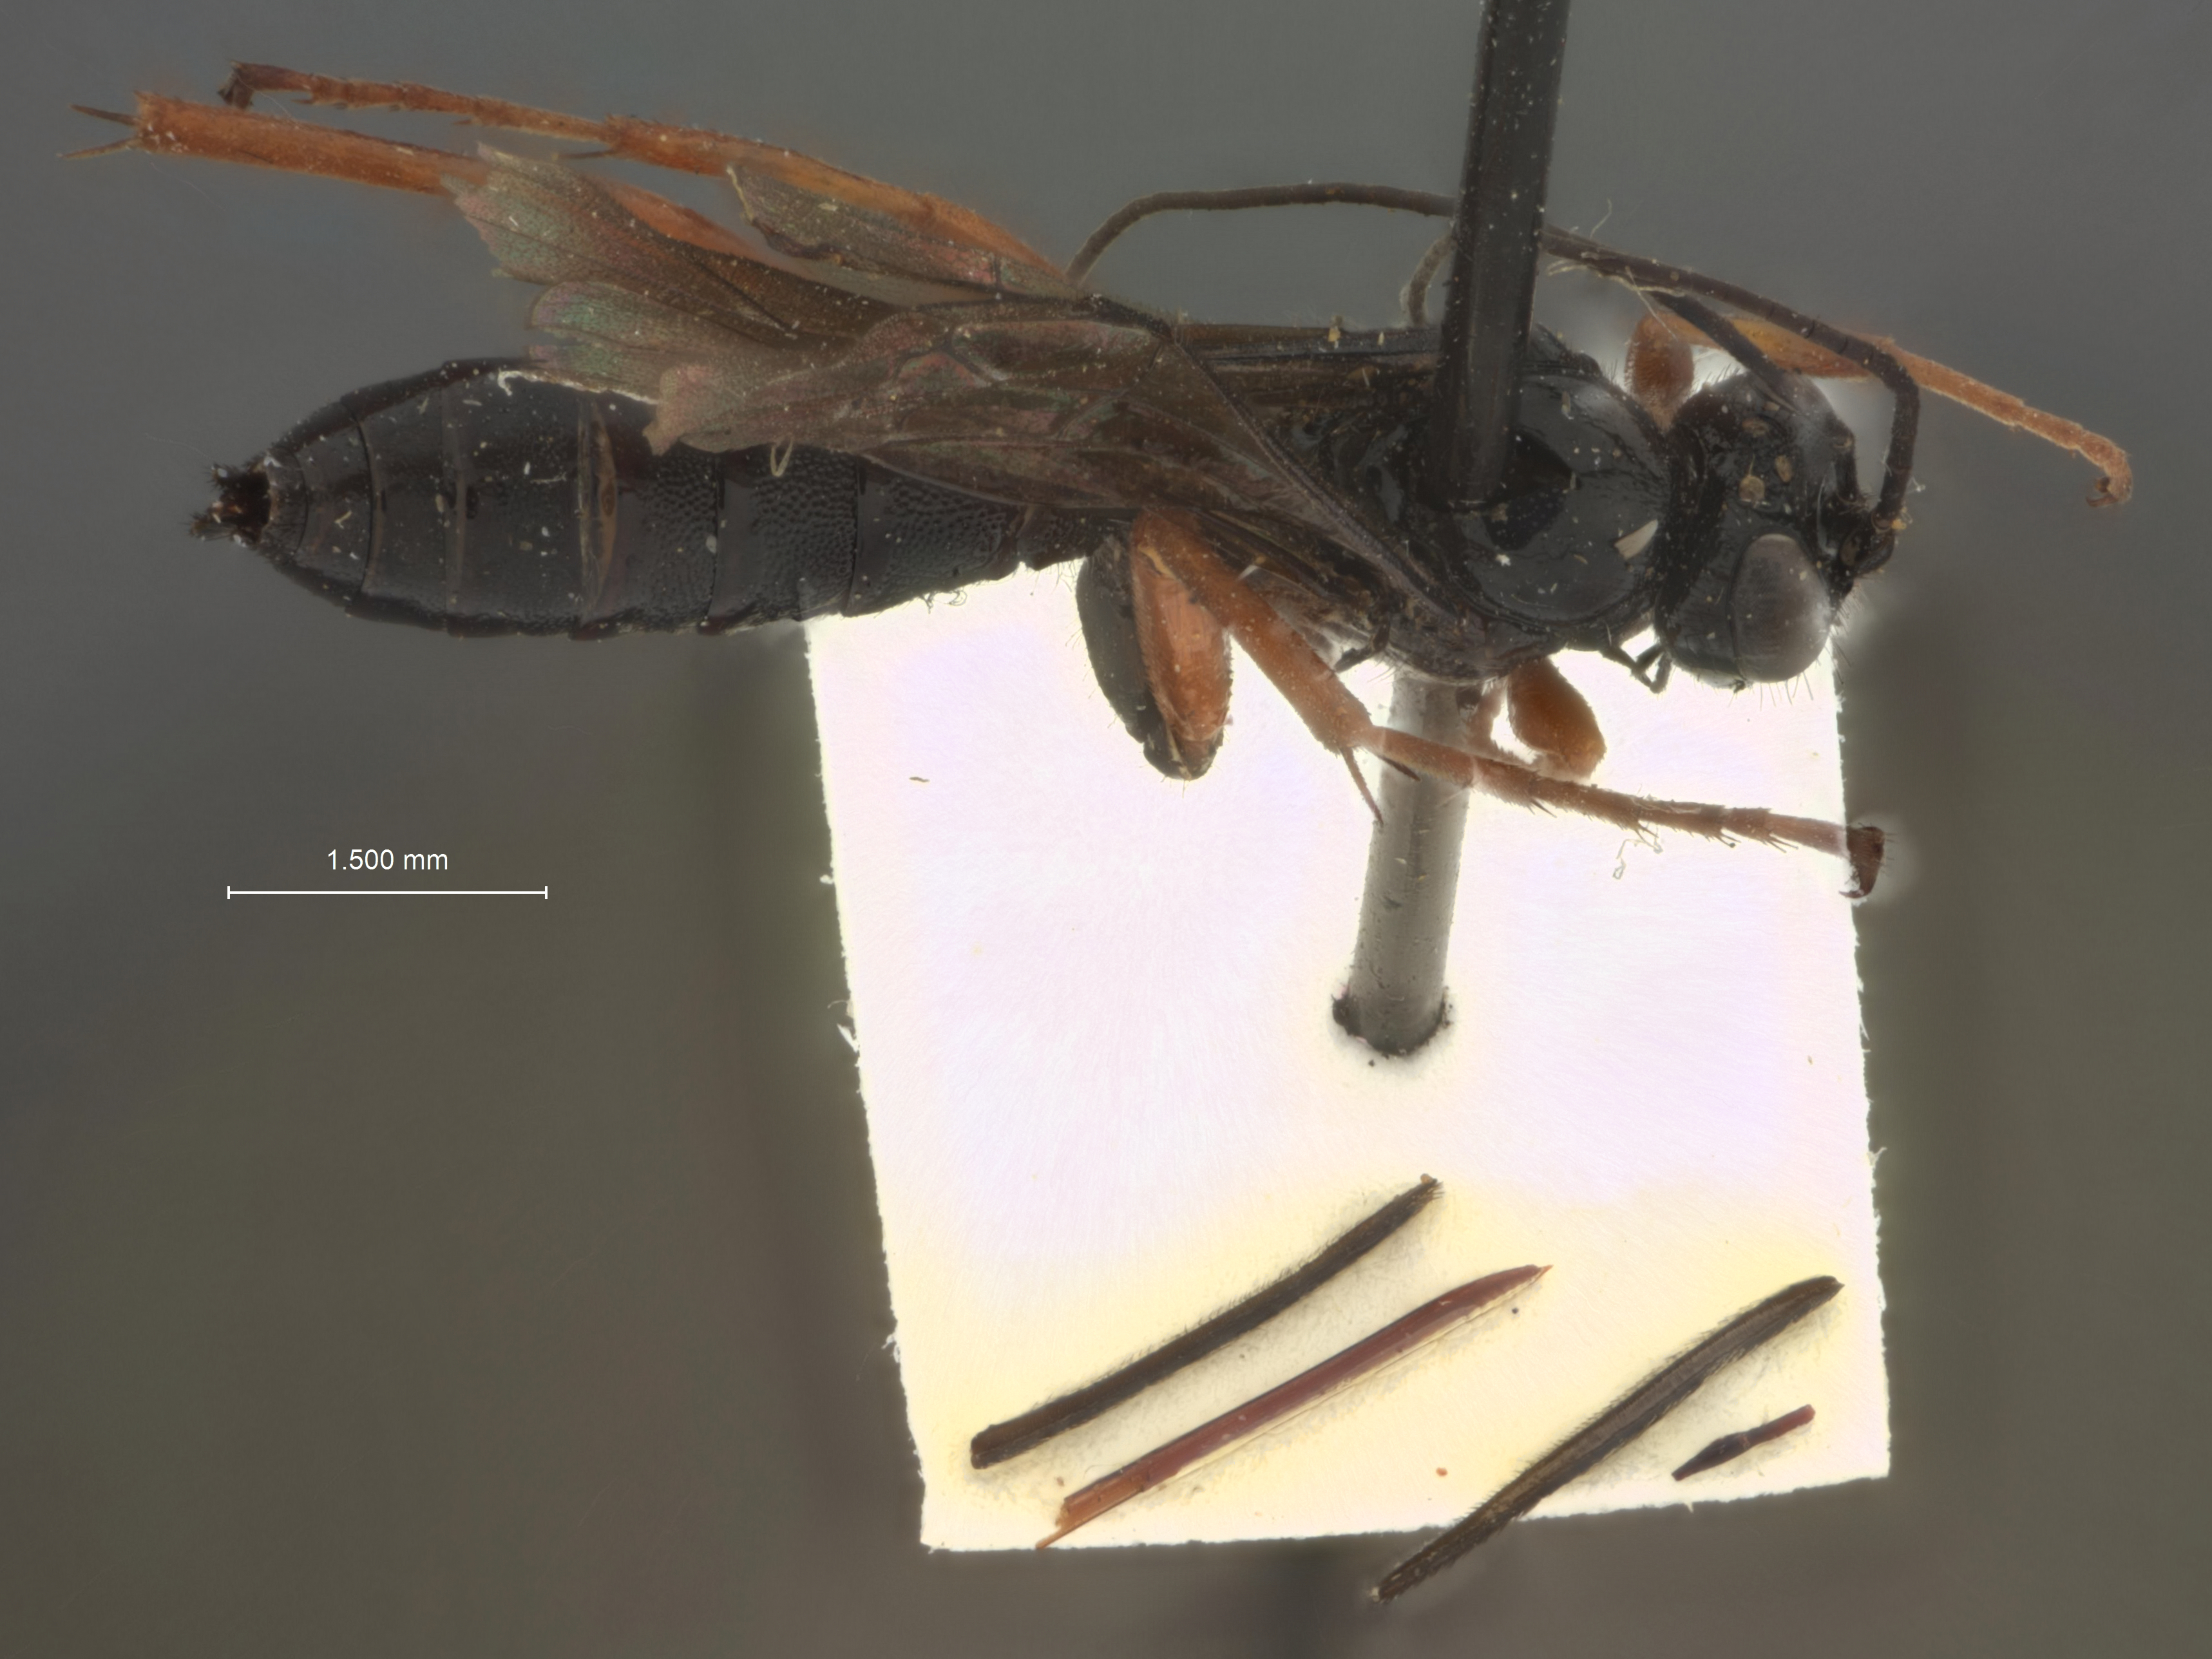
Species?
Ephialtes longigenalis
